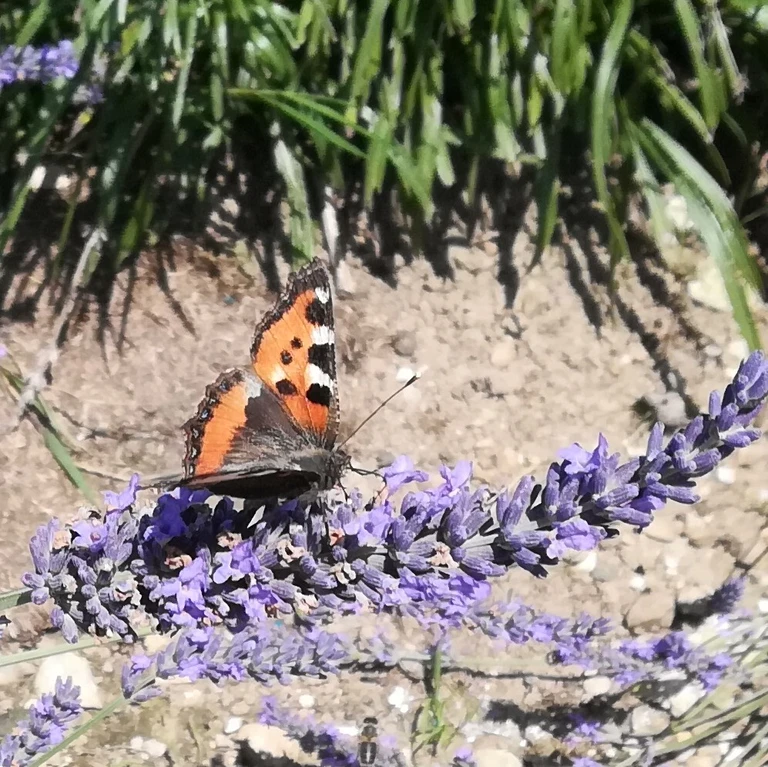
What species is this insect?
Aglais urticae
